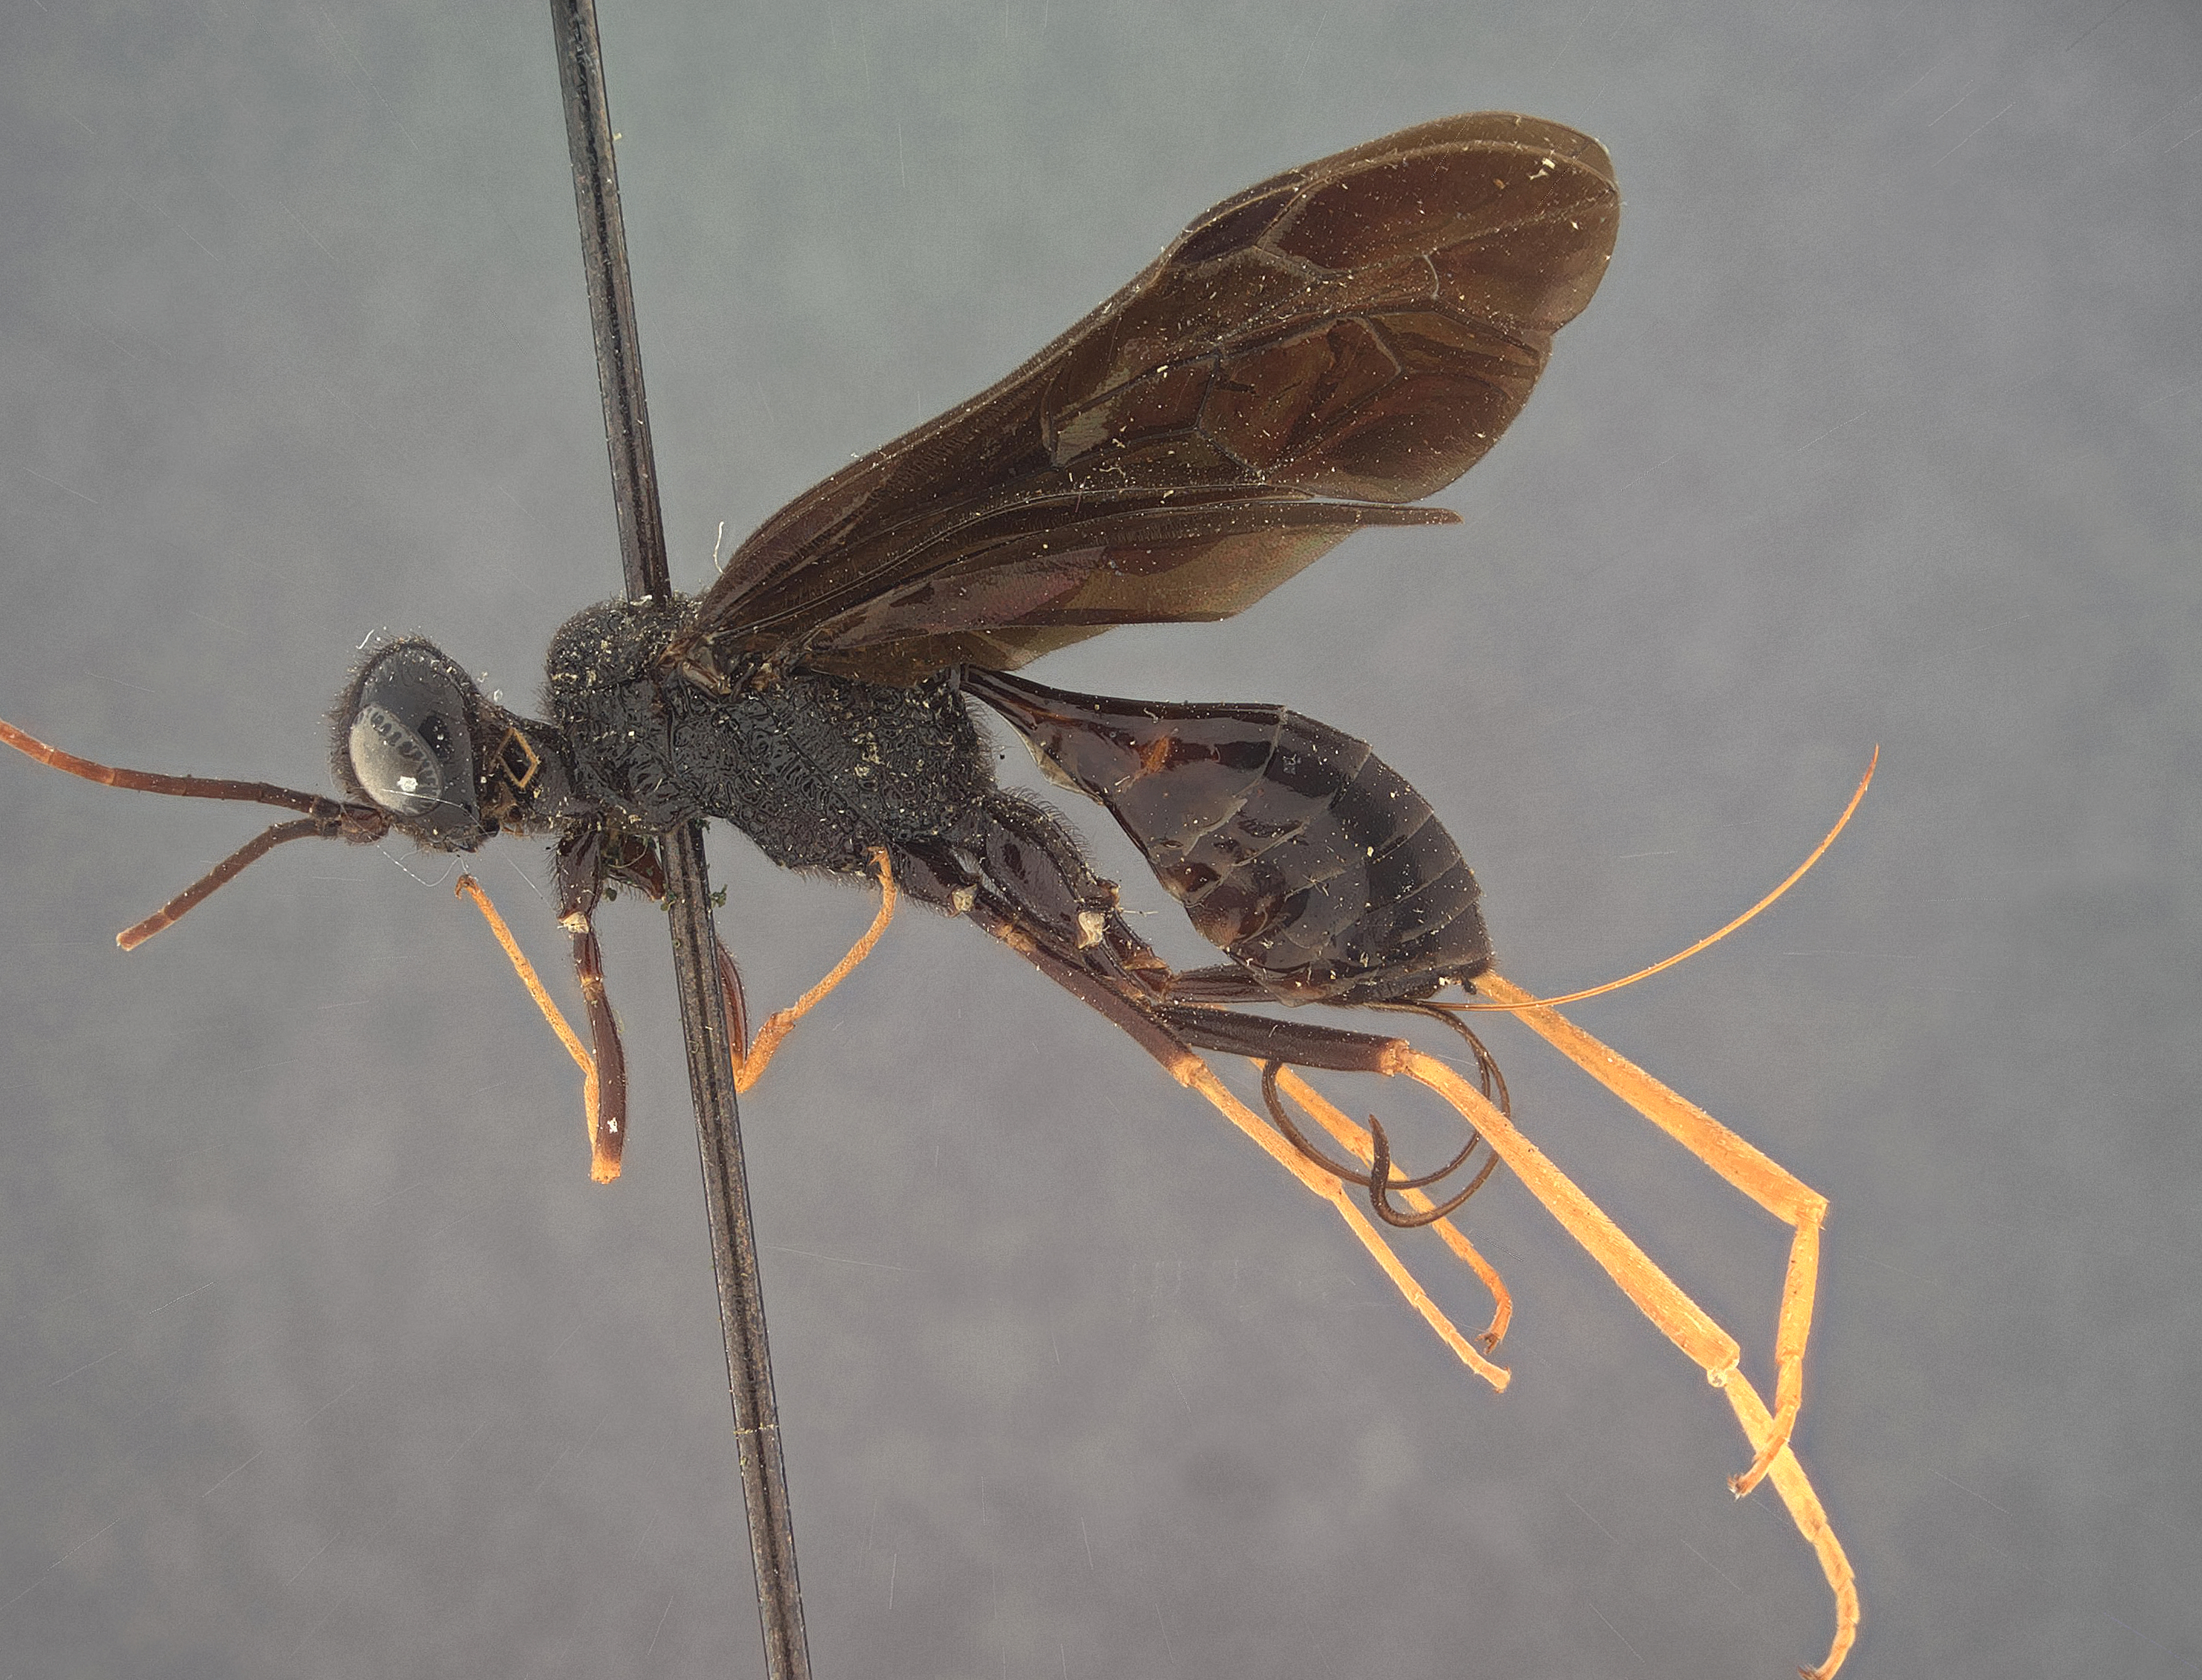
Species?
Deraiodontus violaceus
